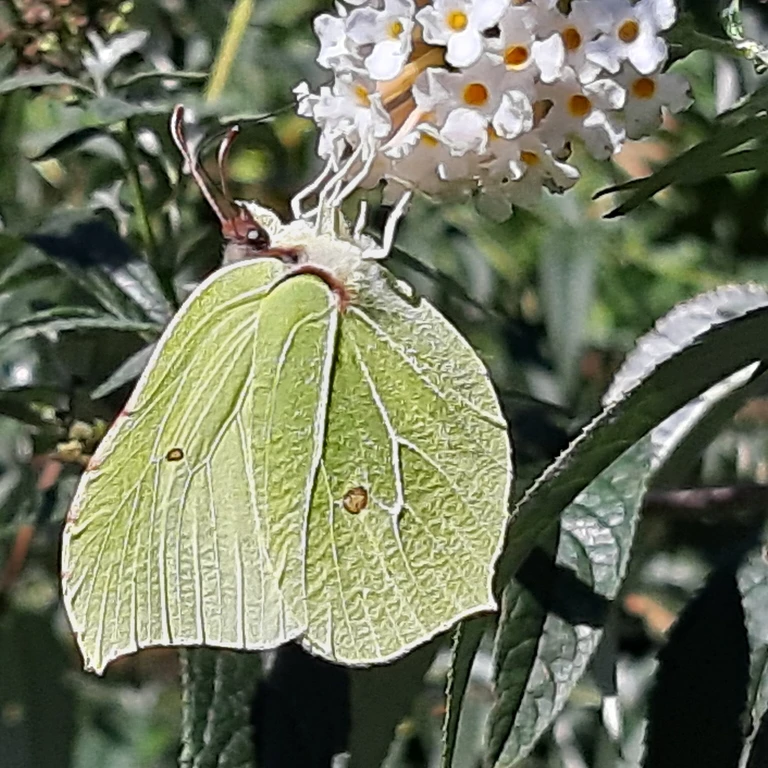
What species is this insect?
Gonepteryx rhamni
